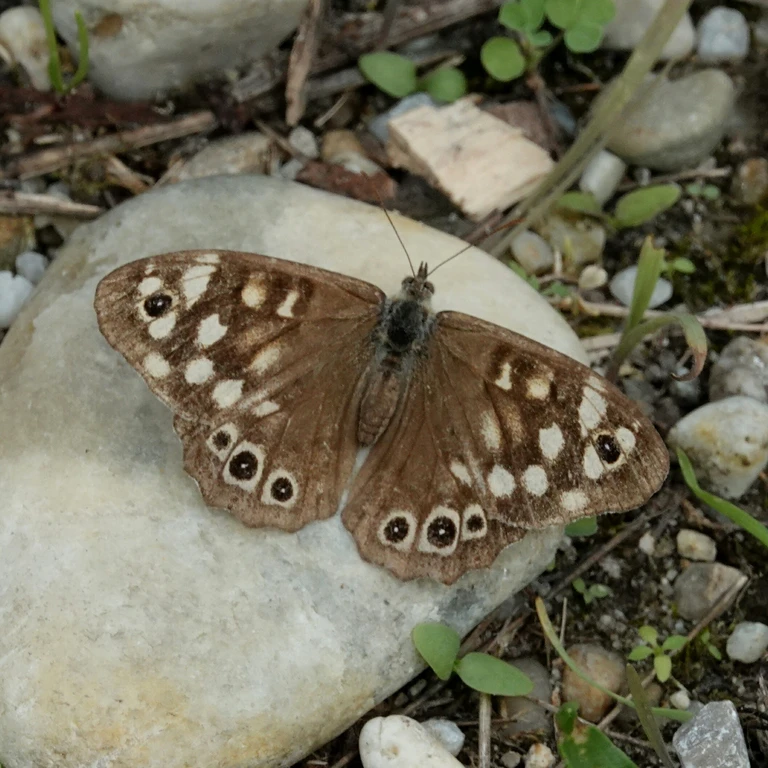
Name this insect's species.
Pararge aegeria
